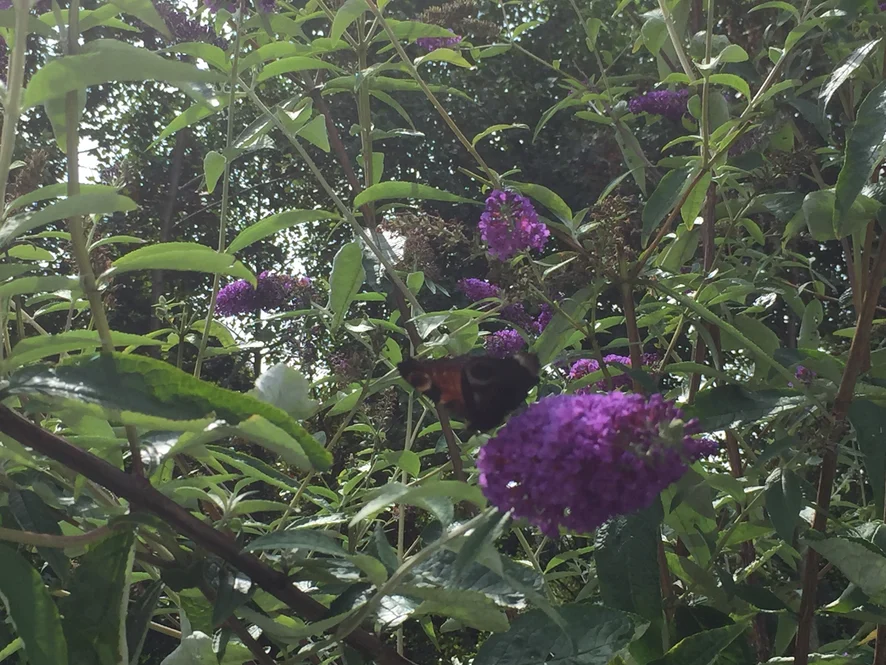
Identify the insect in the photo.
Aglais io
